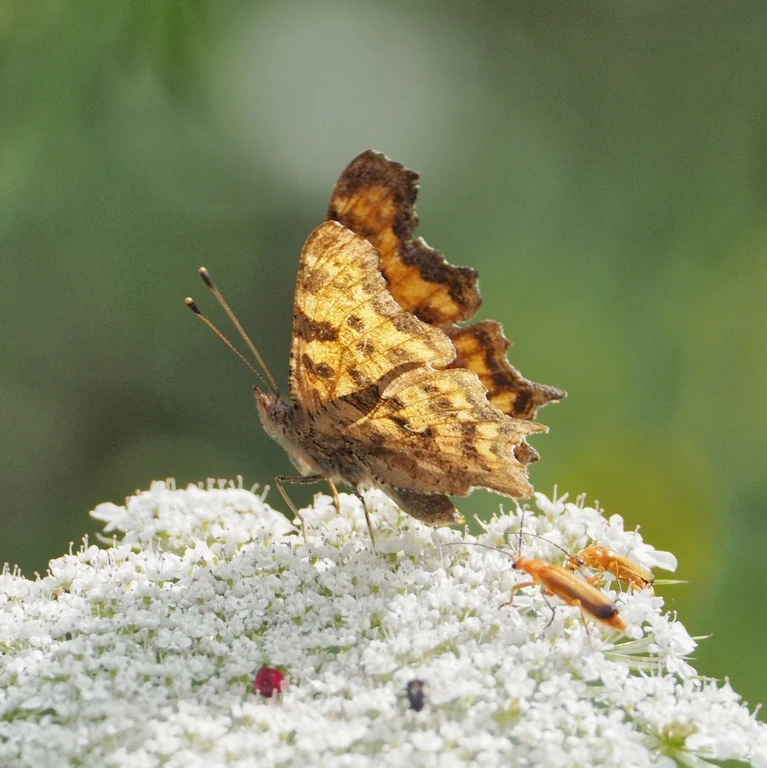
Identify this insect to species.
Polygonia c-album
